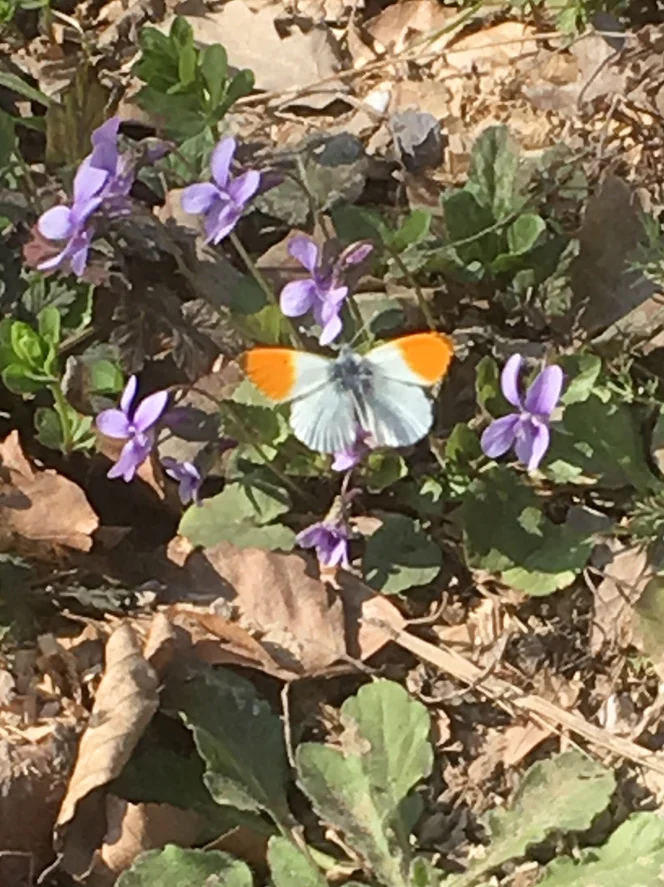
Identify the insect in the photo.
Anthocharis cardamines
